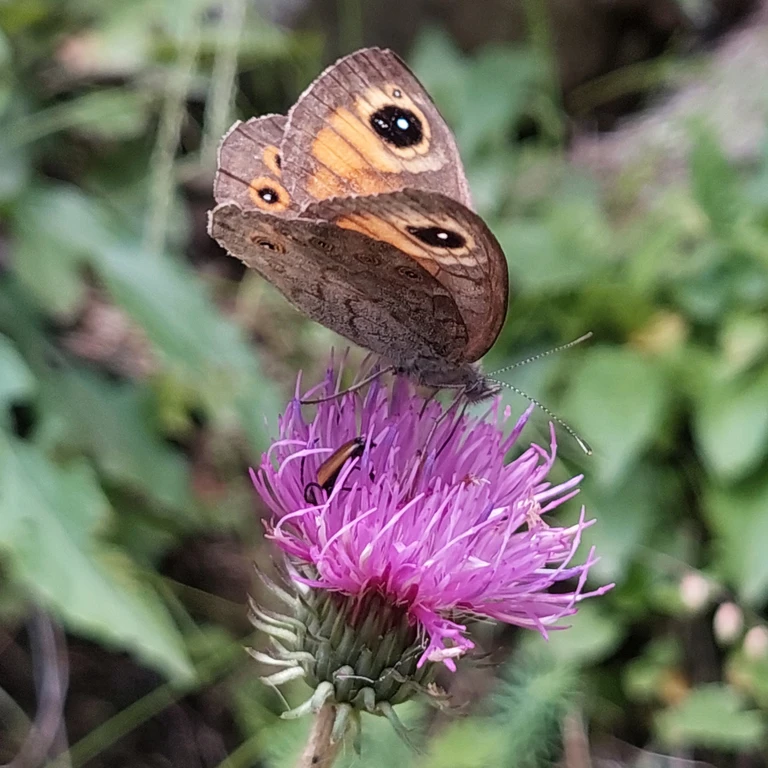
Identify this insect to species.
Lasiommata maera (also Pararge maera)
